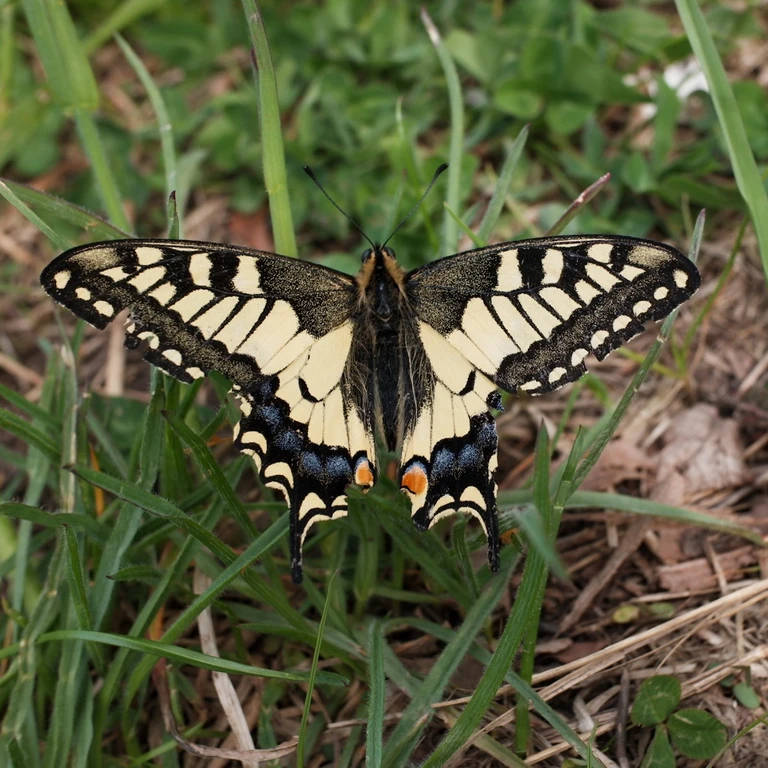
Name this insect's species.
Papilio machaon
